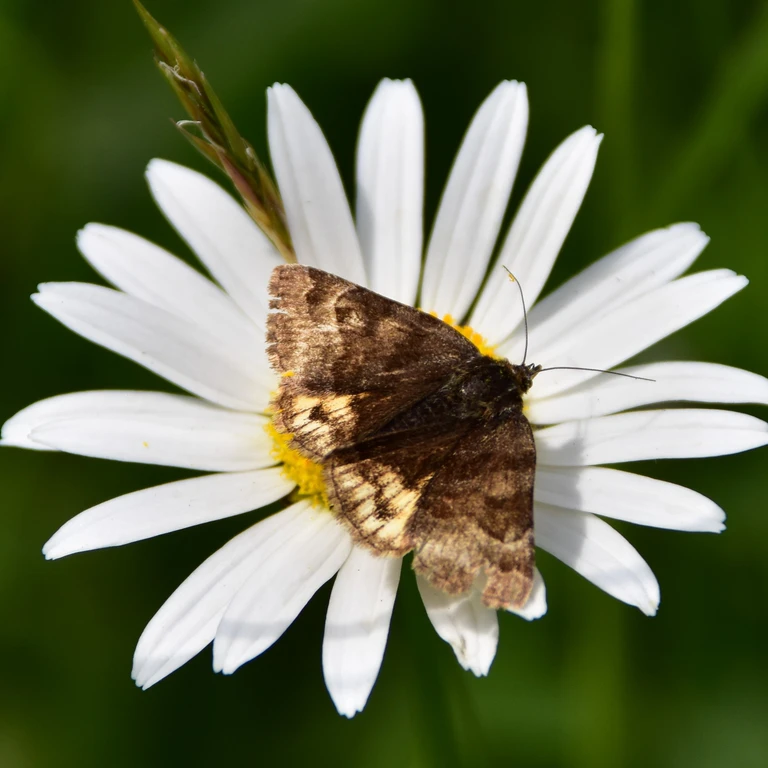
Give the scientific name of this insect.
Euclidia glyphica
